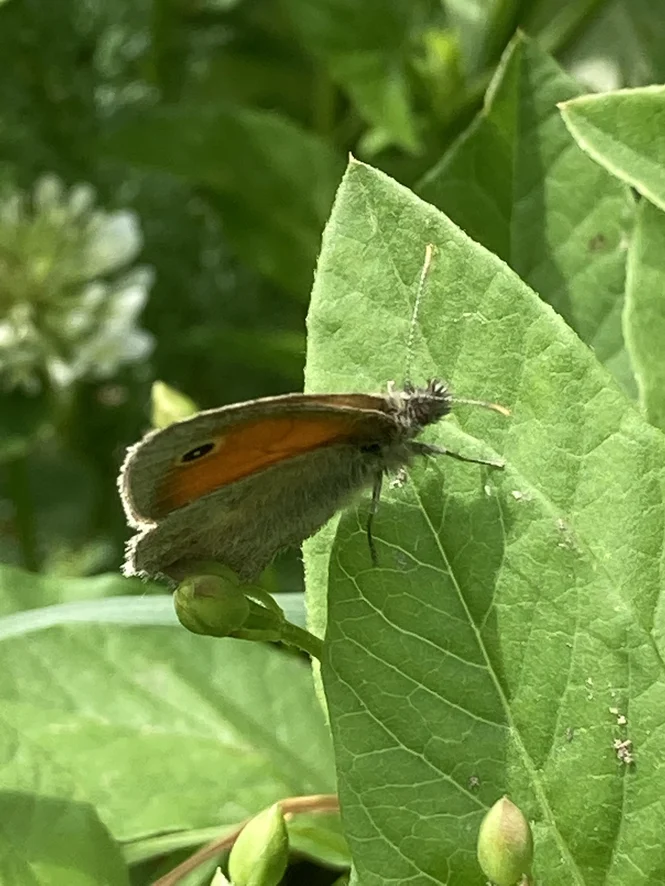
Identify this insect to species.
Coenonympha pamphilus
